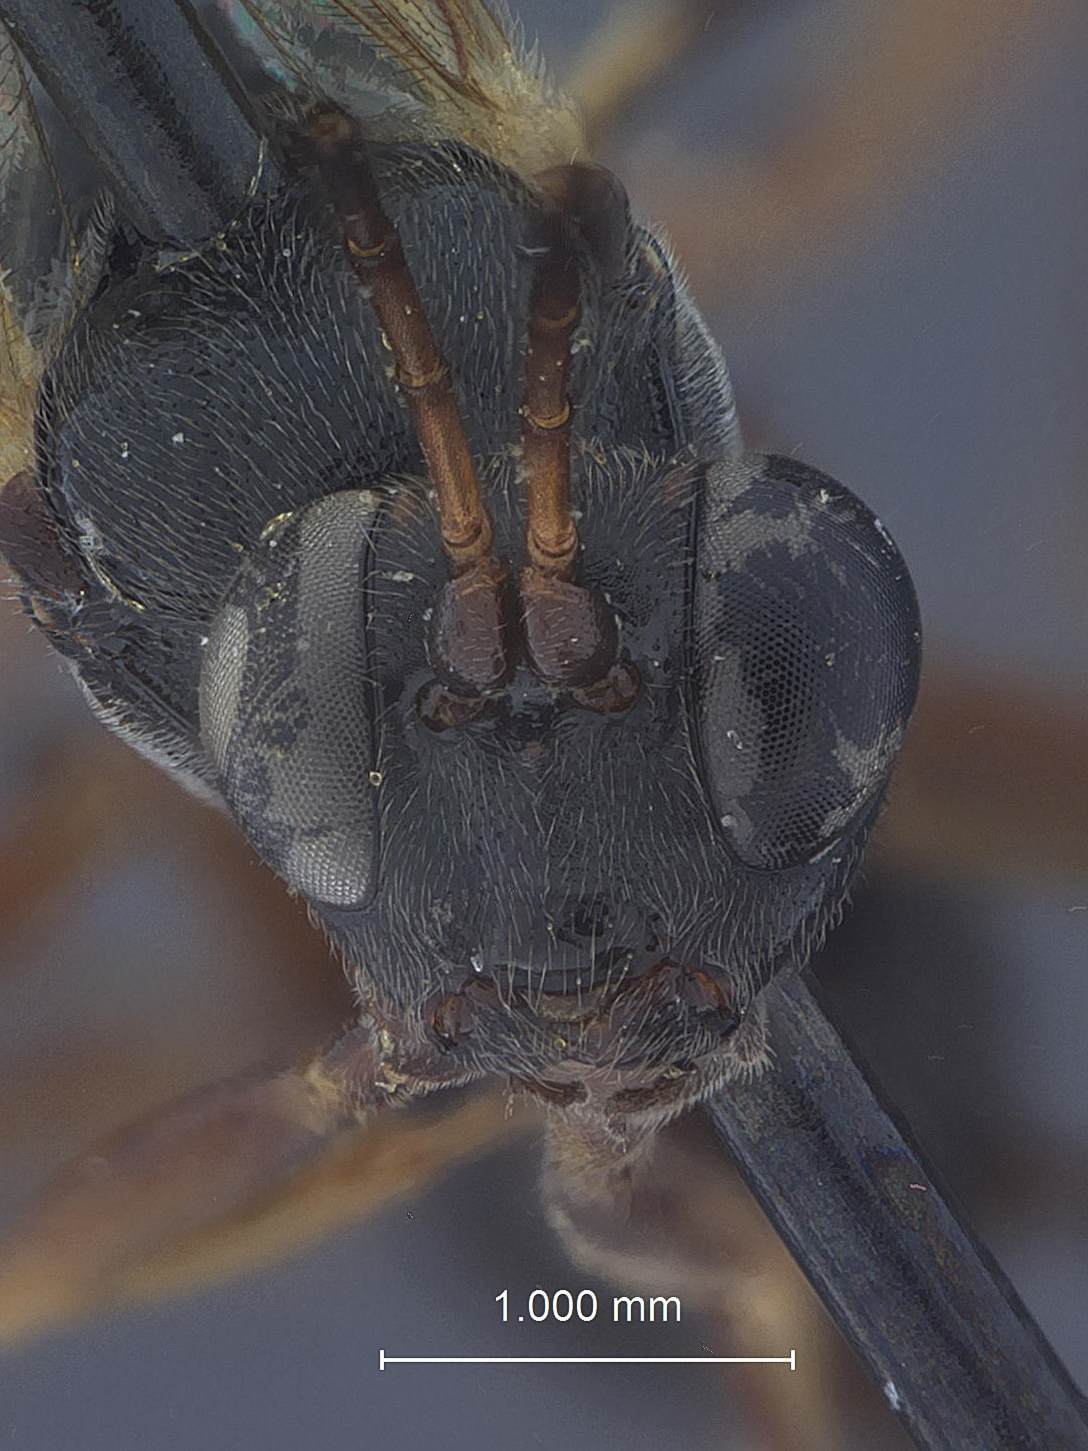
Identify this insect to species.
Agrothereutes lophyri
